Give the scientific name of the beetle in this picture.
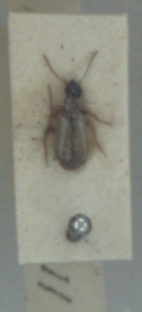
Philorhizus melanocephalus
